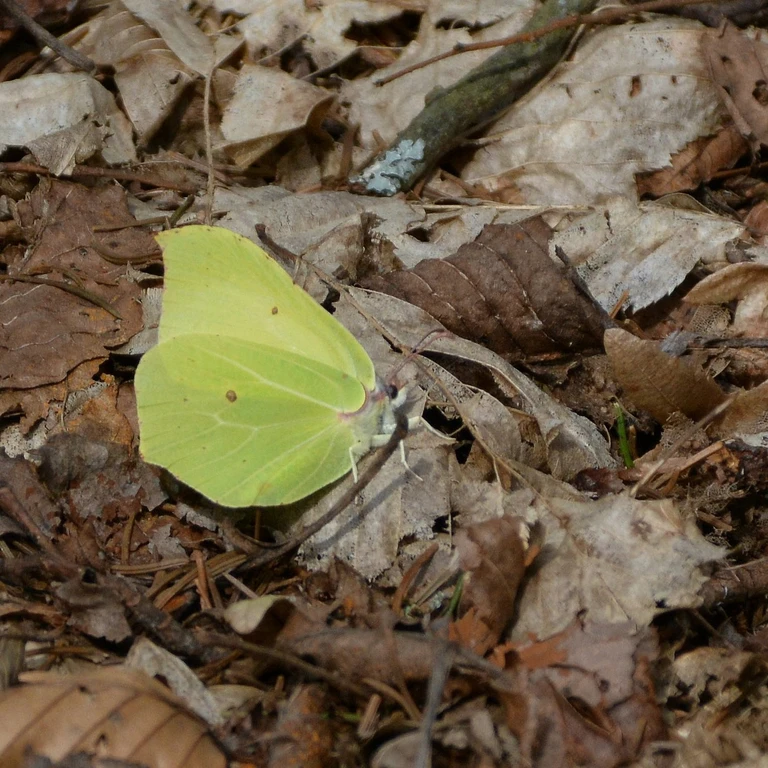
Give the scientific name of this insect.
Gonepteryx rhamni
